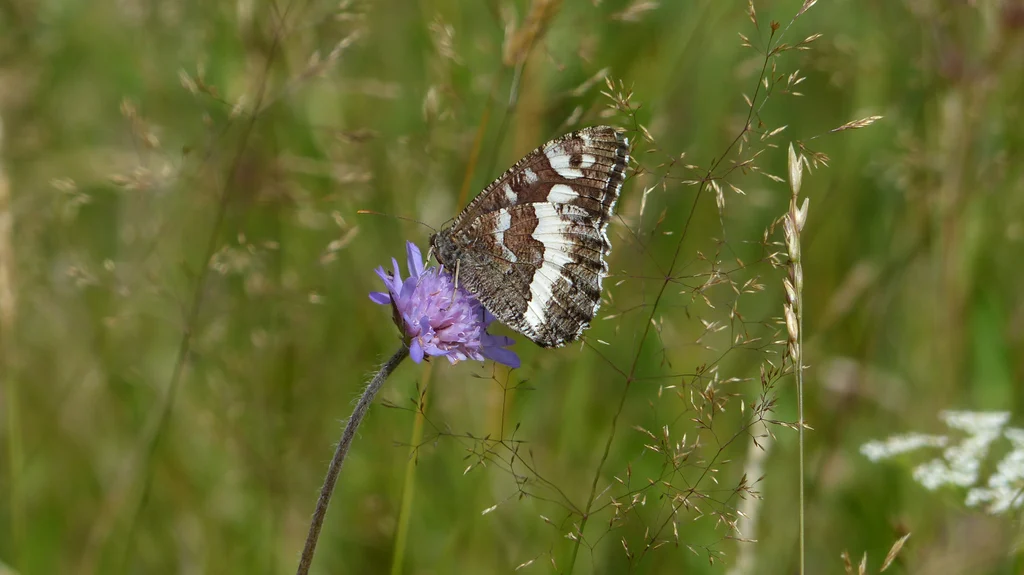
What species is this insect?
Brintesia circe
